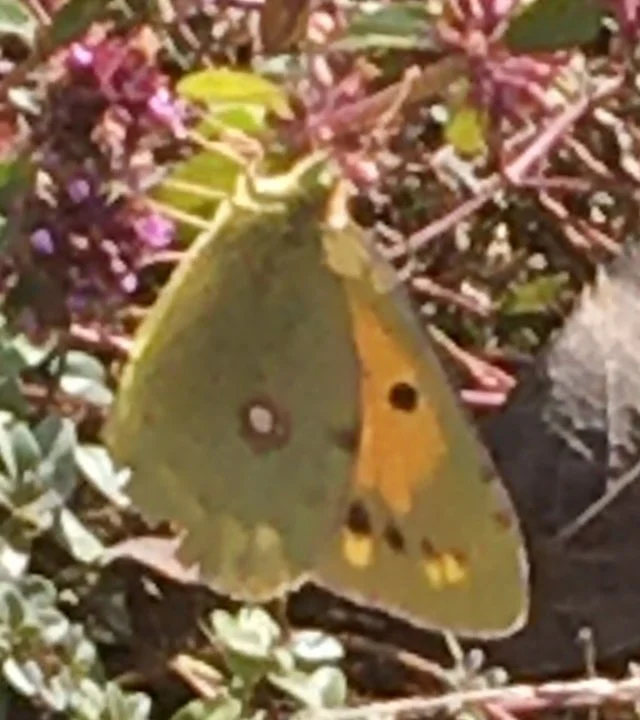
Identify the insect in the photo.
Colias croceus
